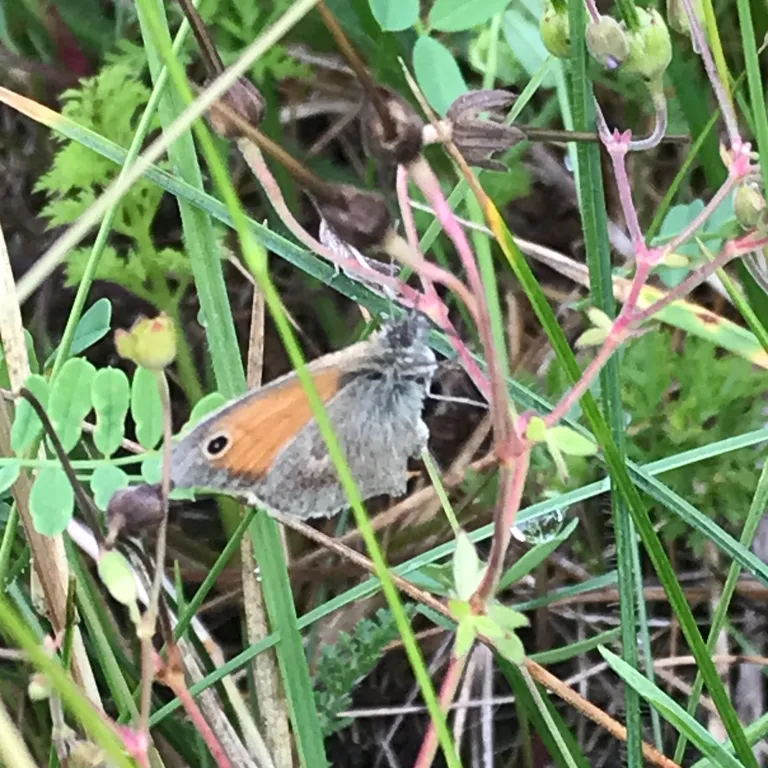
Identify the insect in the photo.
Coenonympha pamphilus
